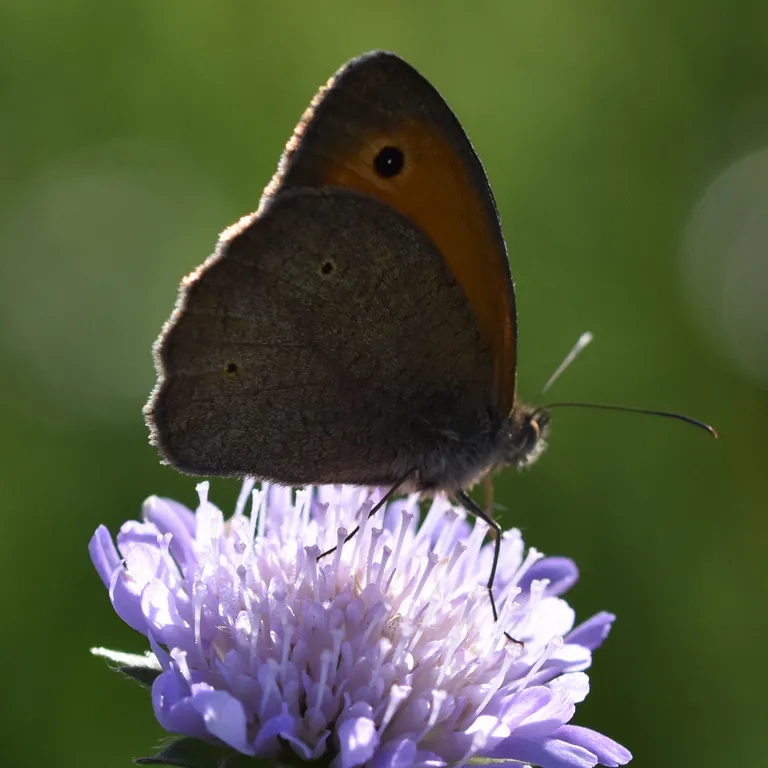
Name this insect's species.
Maniola jurtina
